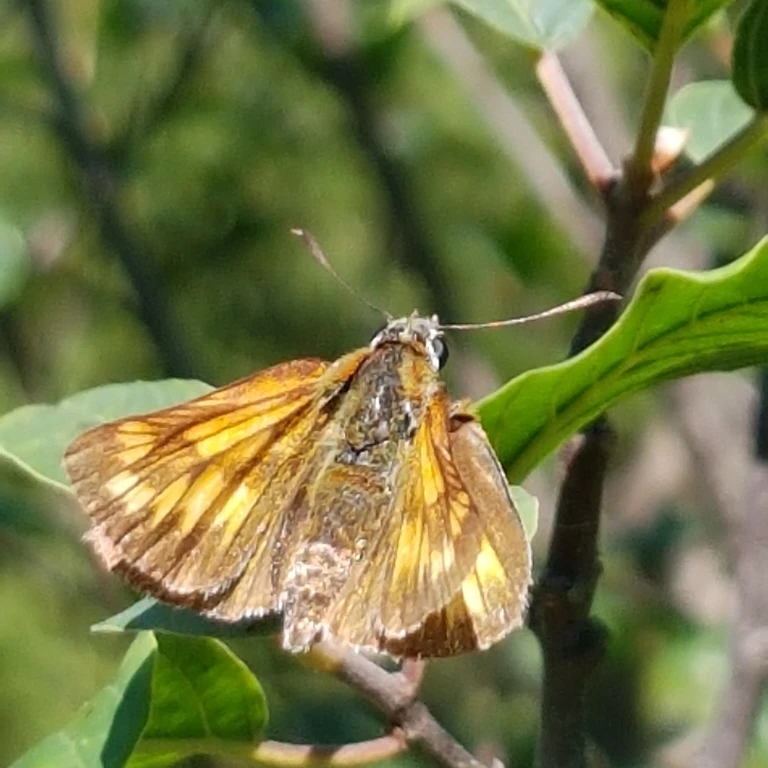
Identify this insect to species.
Ochlodes sylvanus (also Ochlodes venata)
